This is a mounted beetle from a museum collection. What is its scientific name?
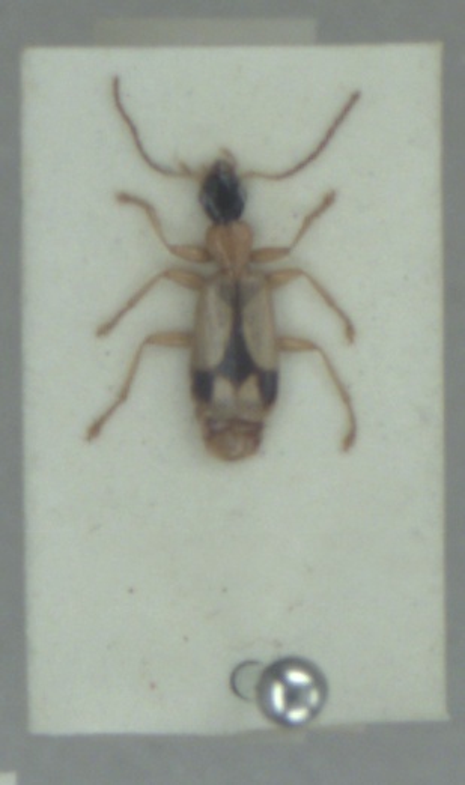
Demetrias imperialis
